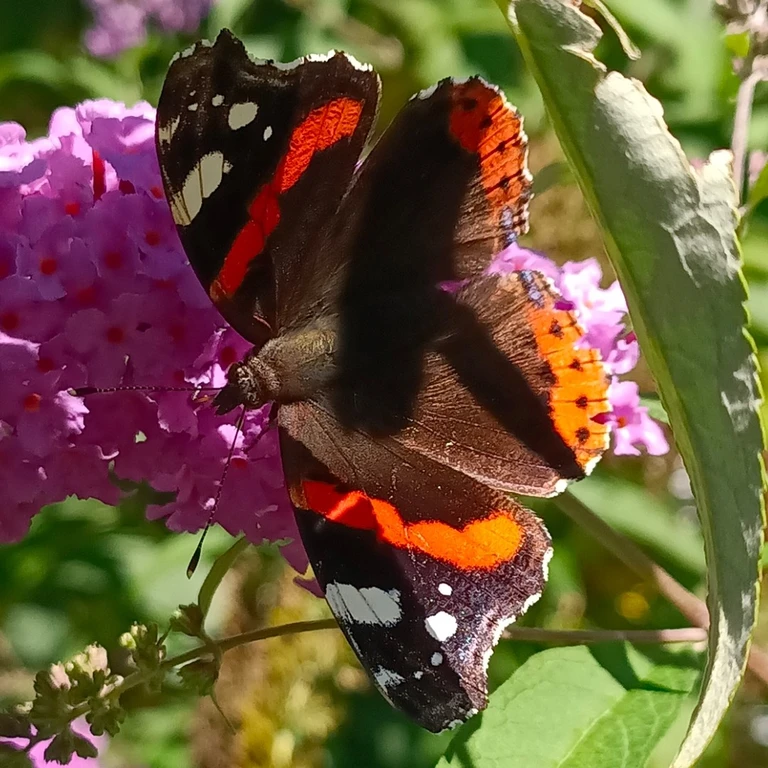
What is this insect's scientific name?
Vanessa atalanta
